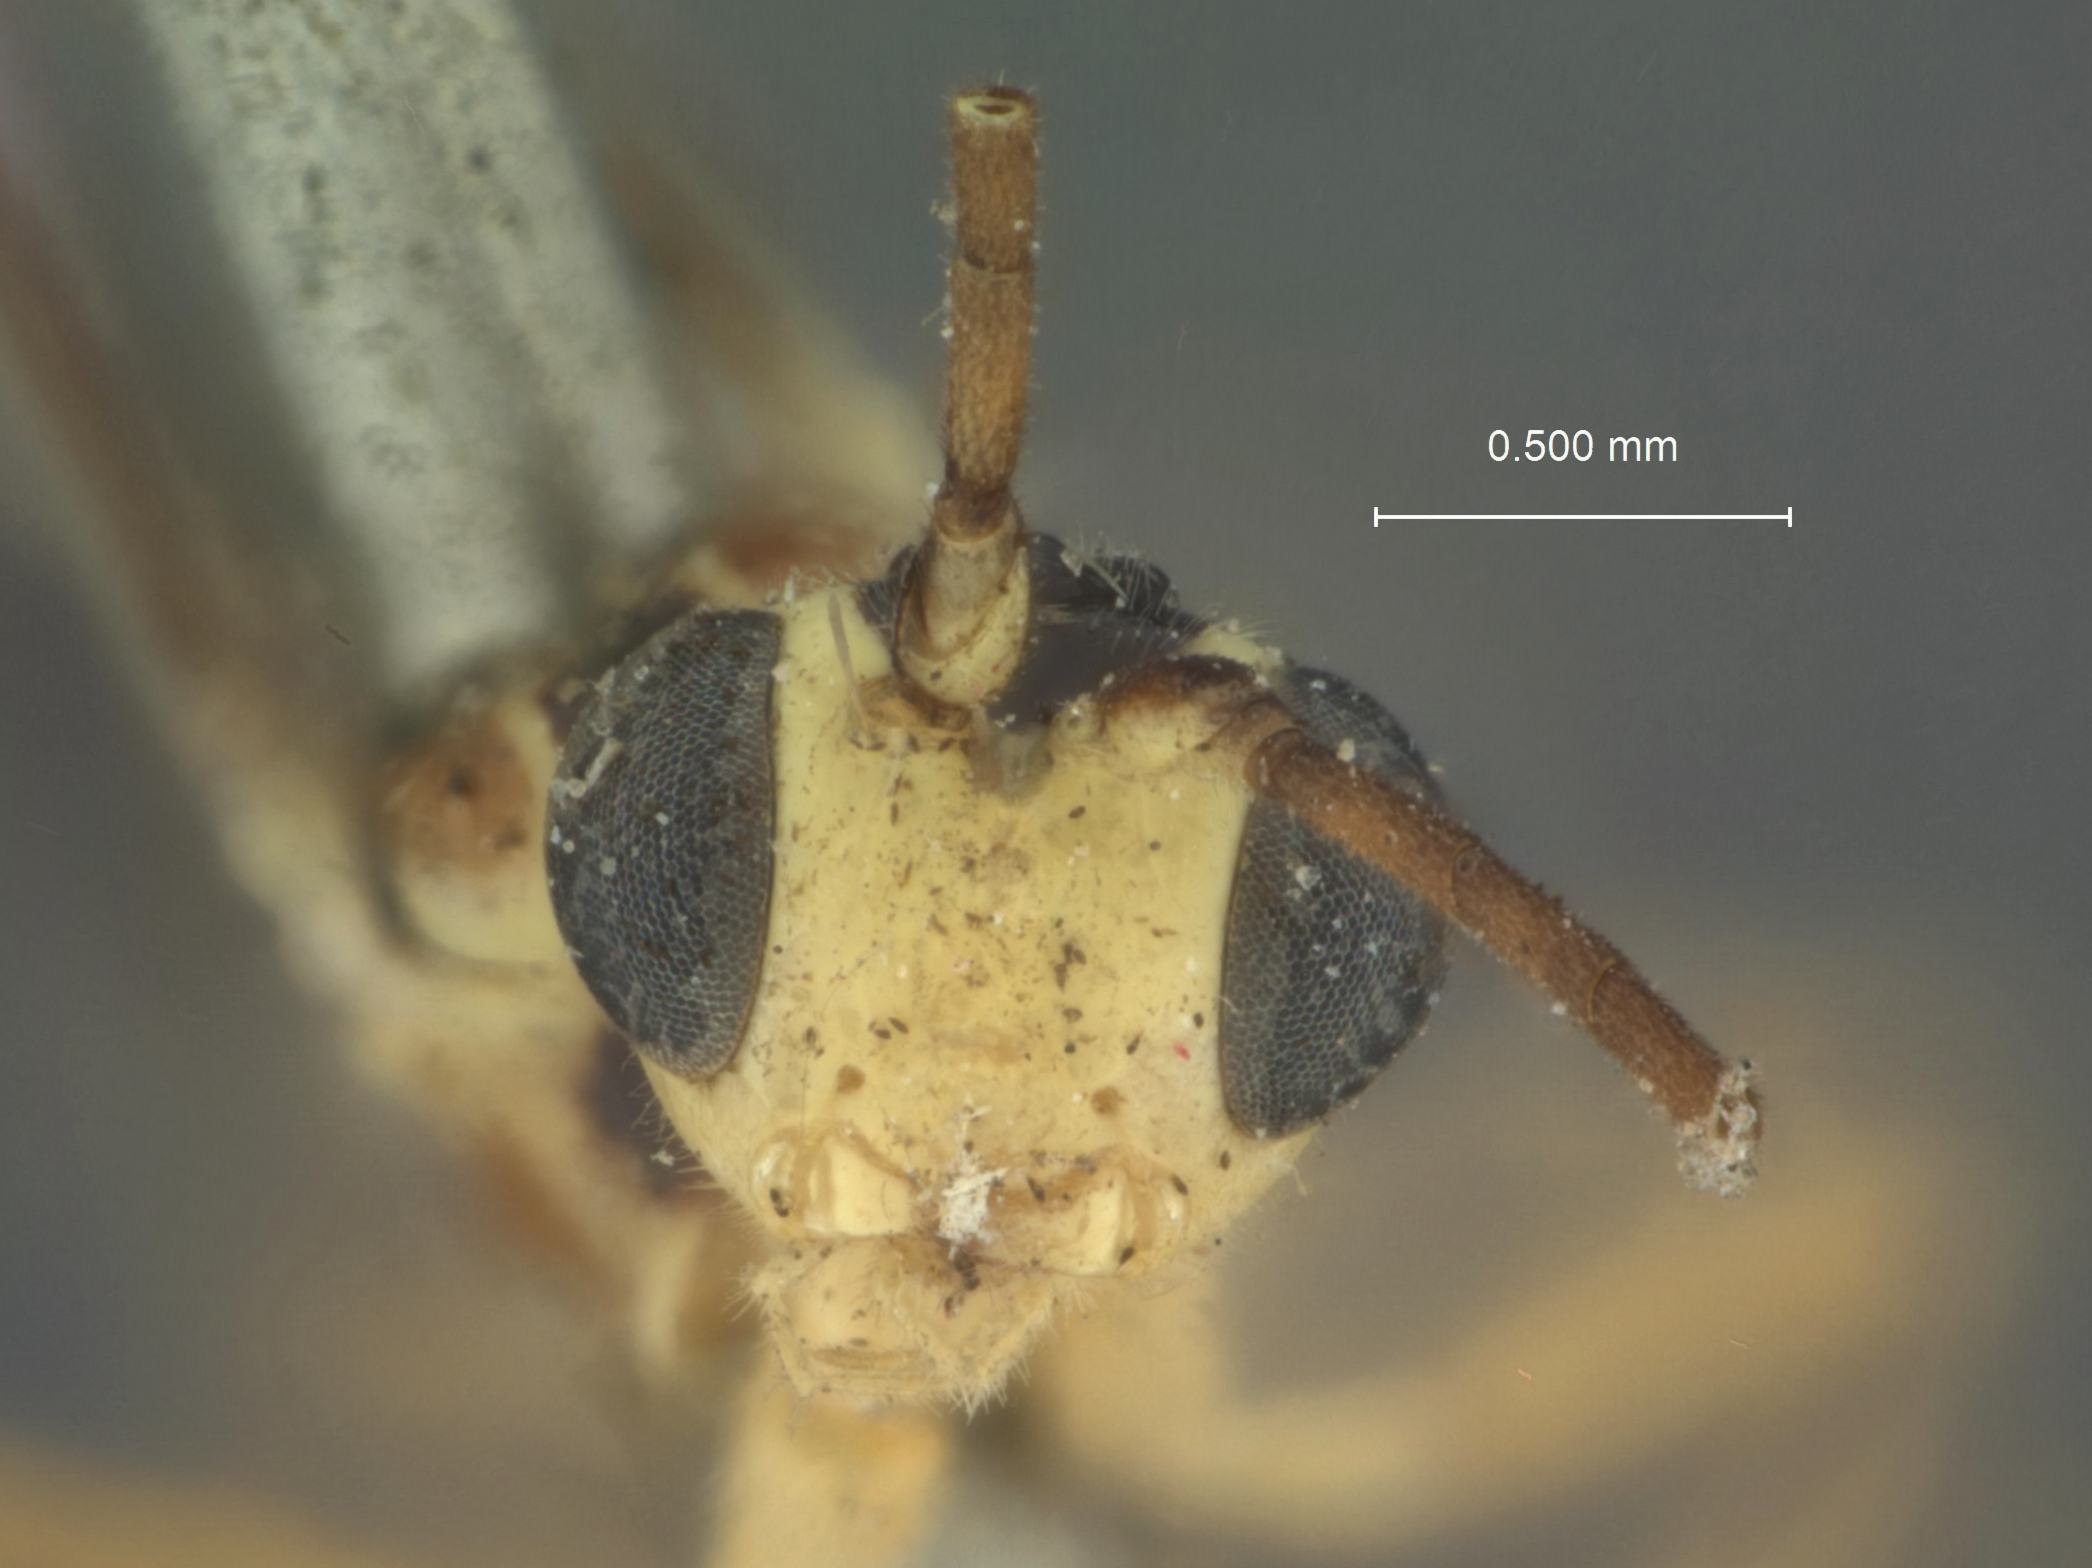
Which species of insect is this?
Clistopyga pleuralis
